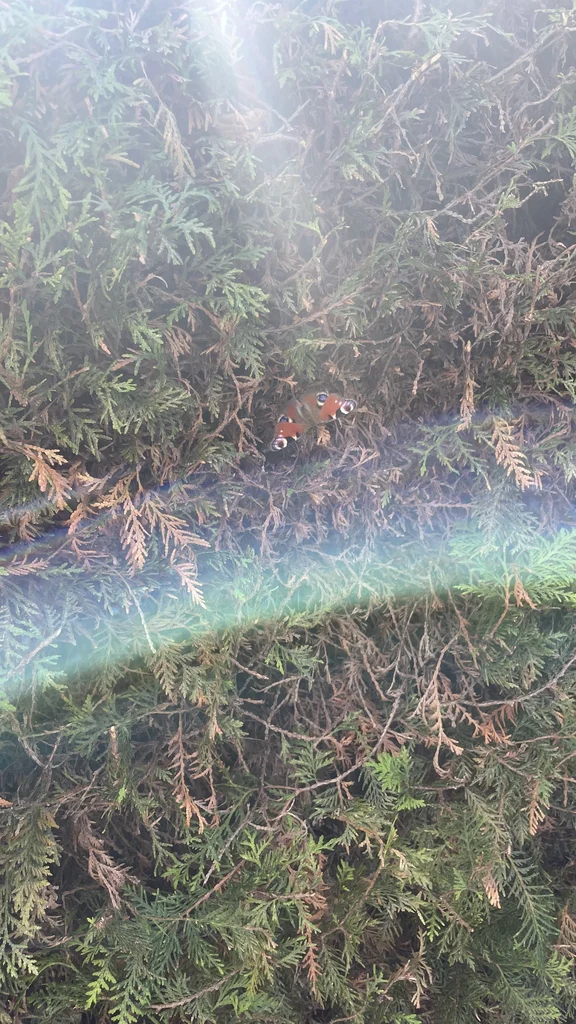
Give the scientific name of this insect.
Aglais io
